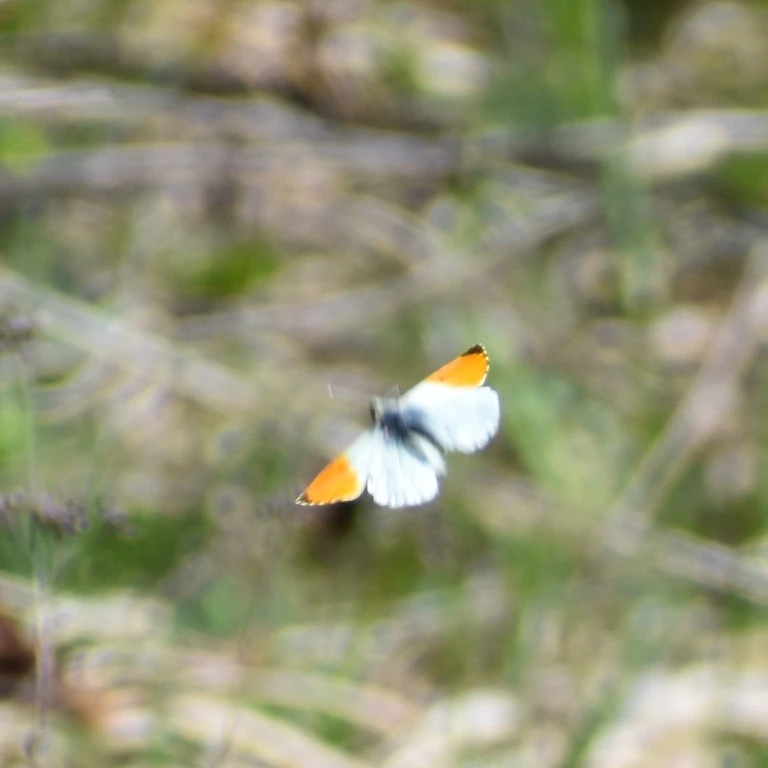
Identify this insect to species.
Anthocharis cardamines
